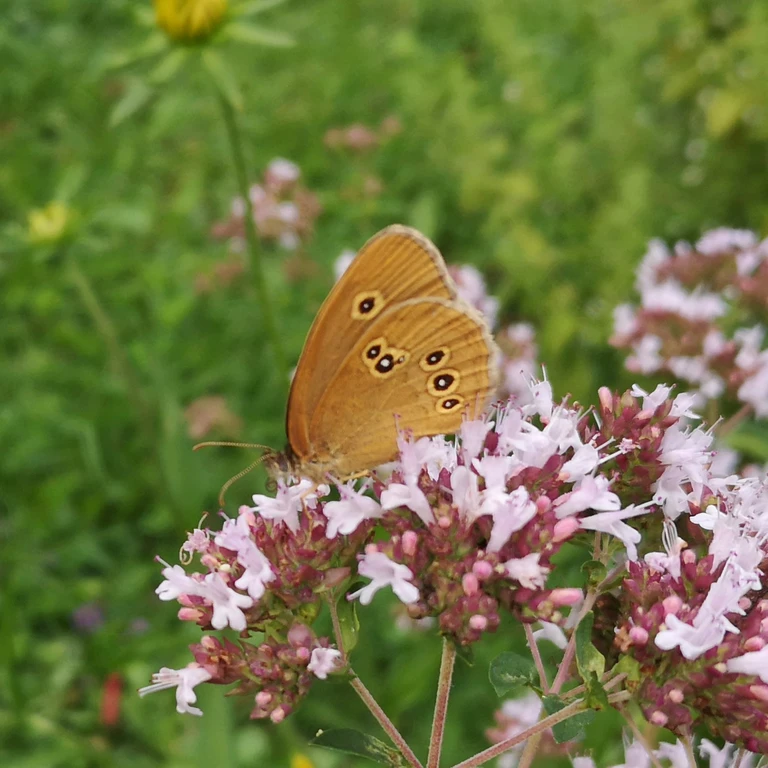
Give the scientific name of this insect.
Aphantopus hyperantus
